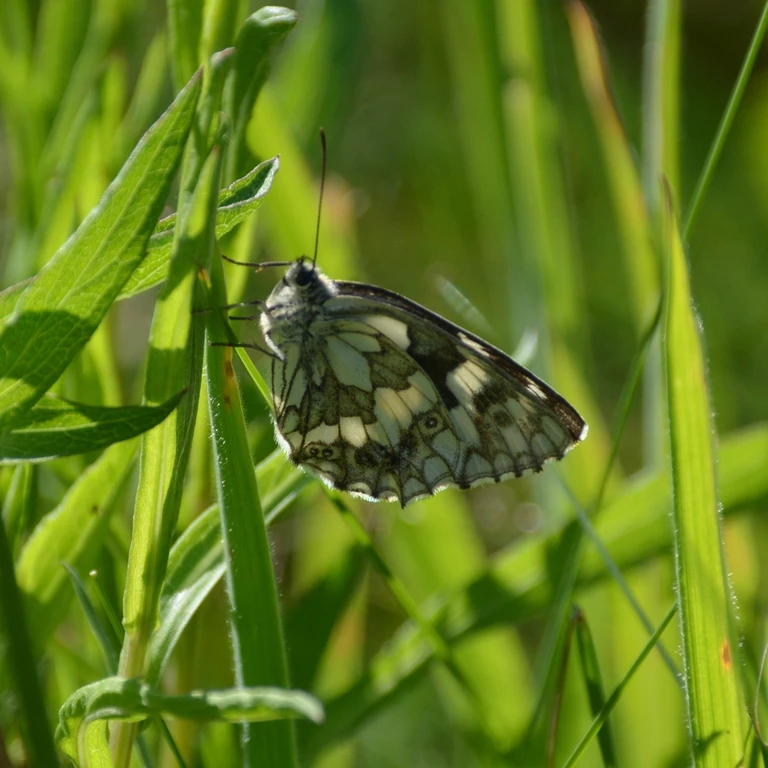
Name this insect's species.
Melanargia galathea
